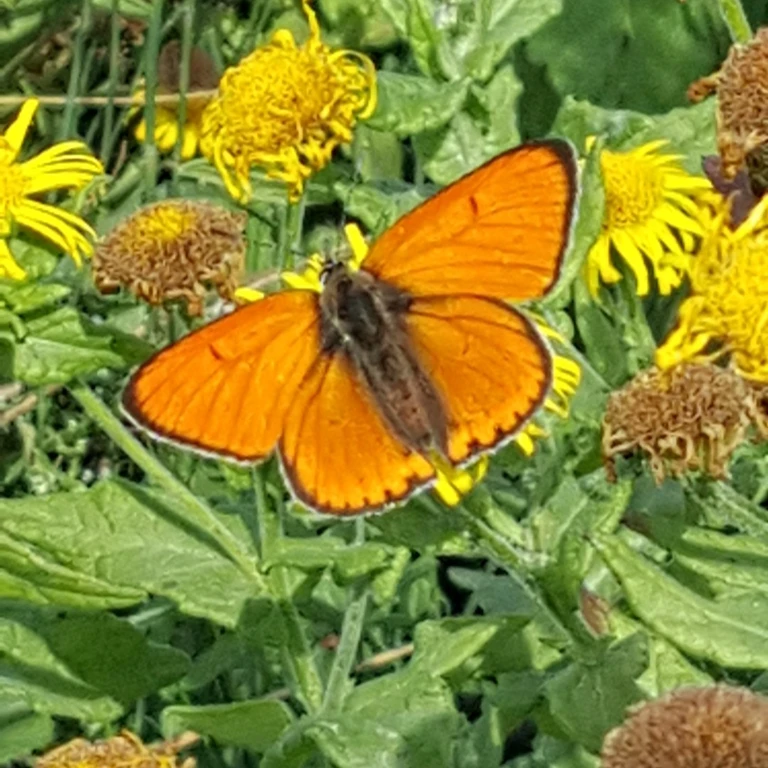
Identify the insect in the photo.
Lycaena dispar
